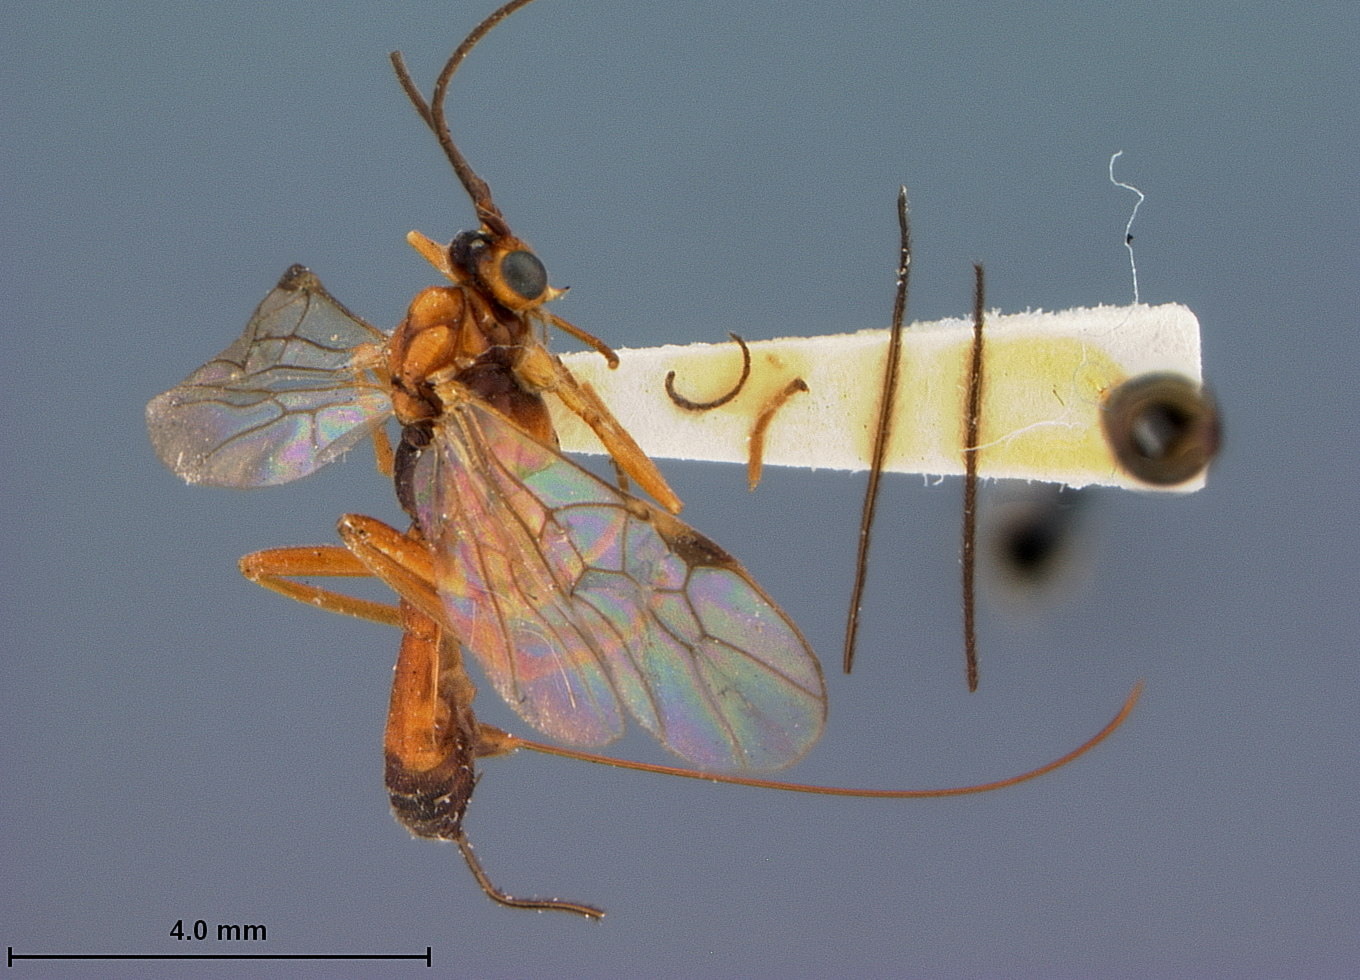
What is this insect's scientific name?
Macrocentrus pallisteri
